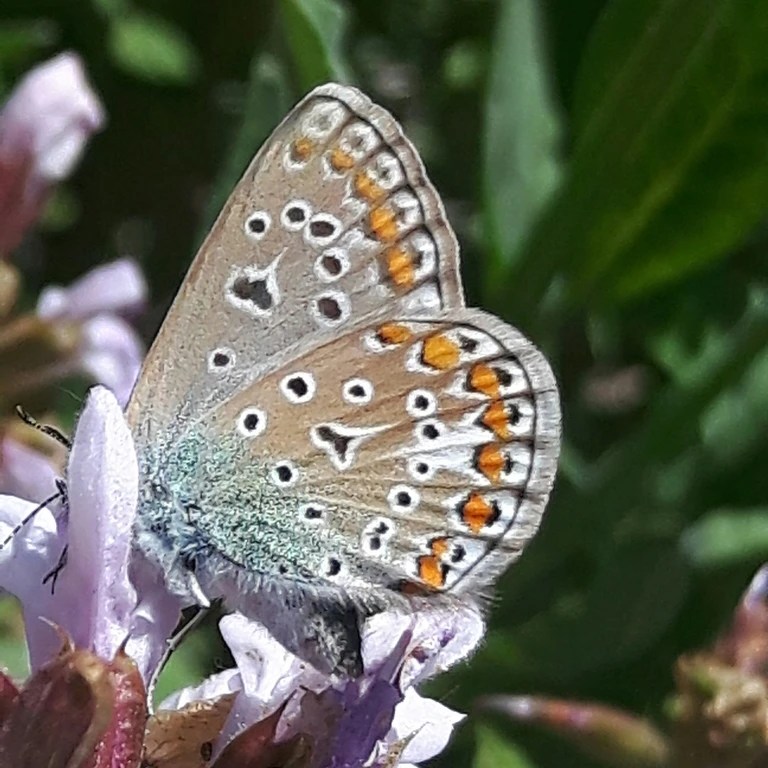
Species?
Polyommatus icarus
